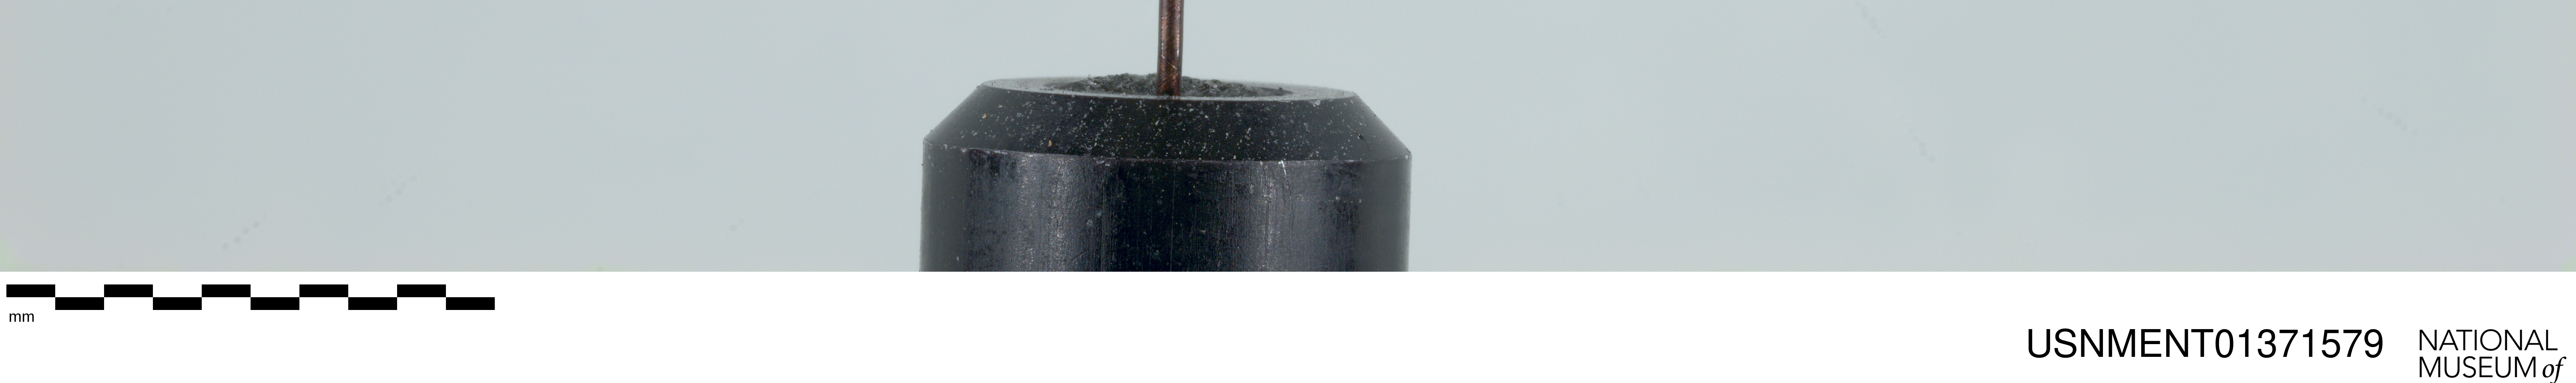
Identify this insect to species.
Prosoeca atra
